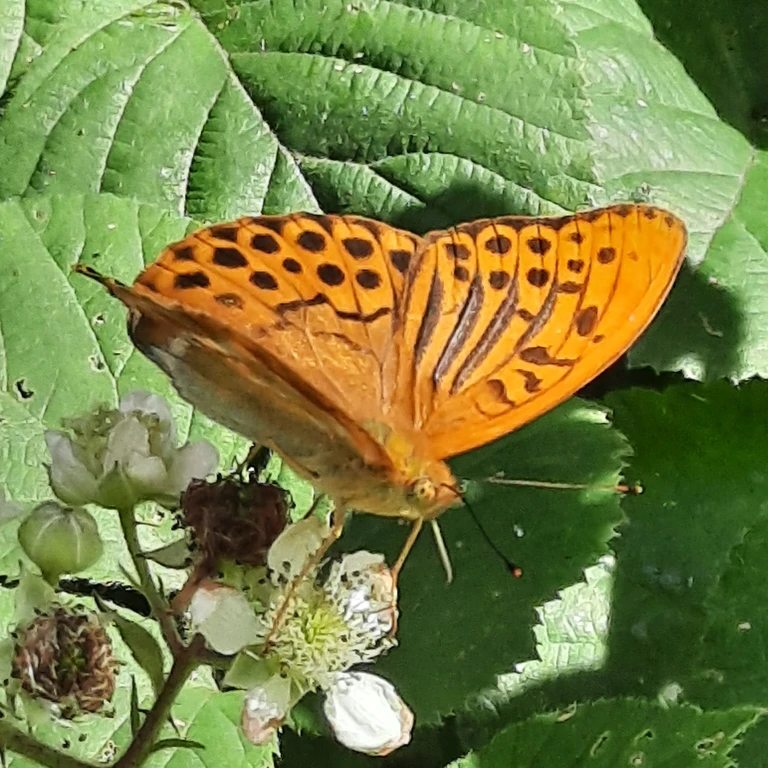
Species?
Argynnis paphia
